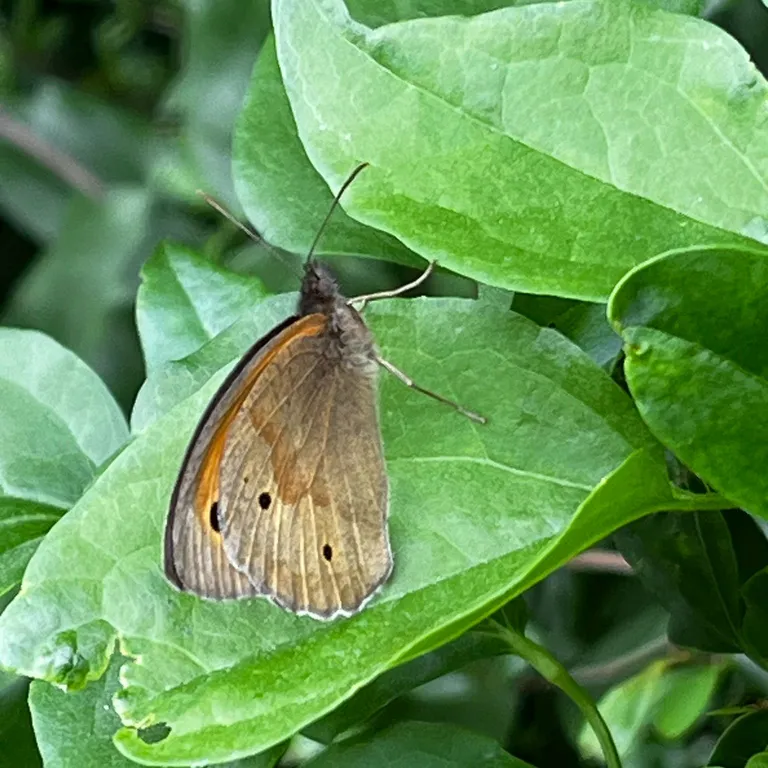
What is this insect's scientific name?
Maniola jurtina
